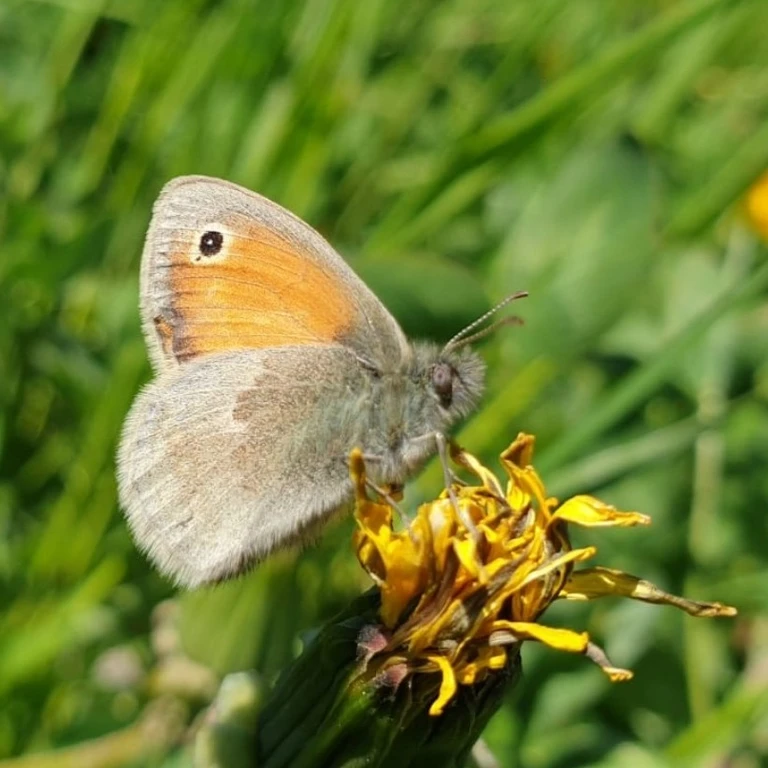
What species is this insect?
Coenonympha pamphilus
